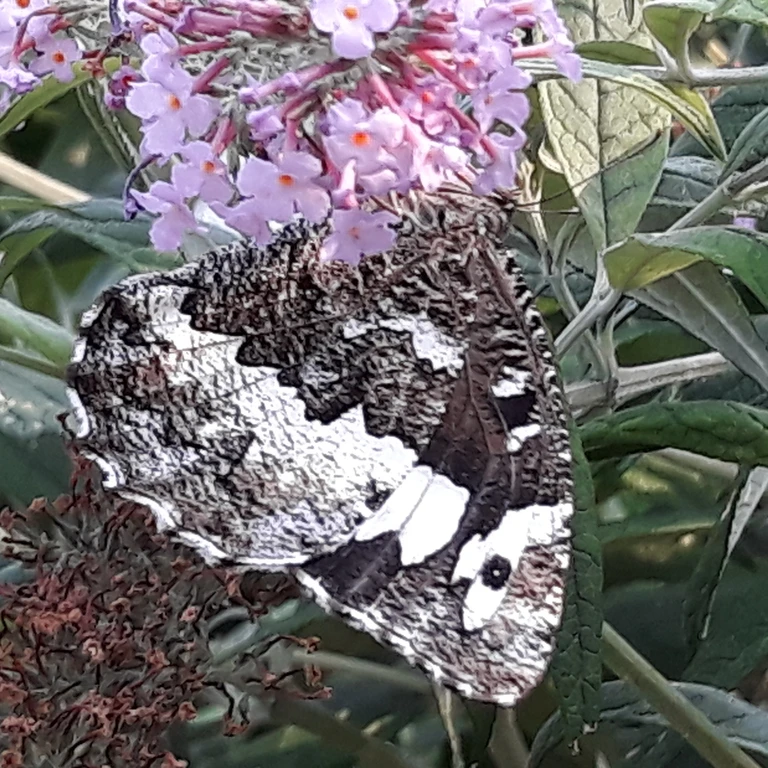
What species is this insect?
Brintesia circe
